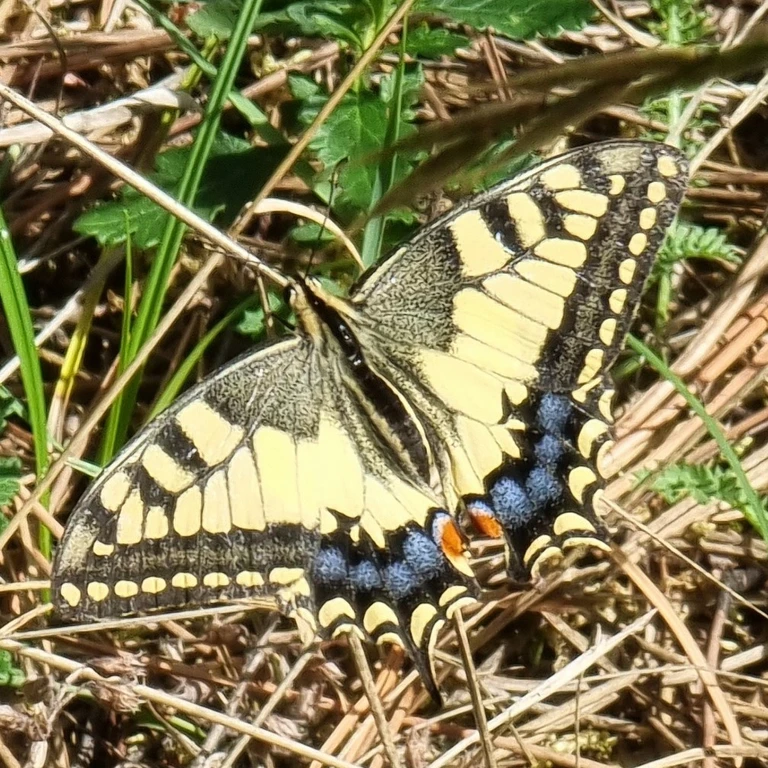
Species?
Papilio machaon
